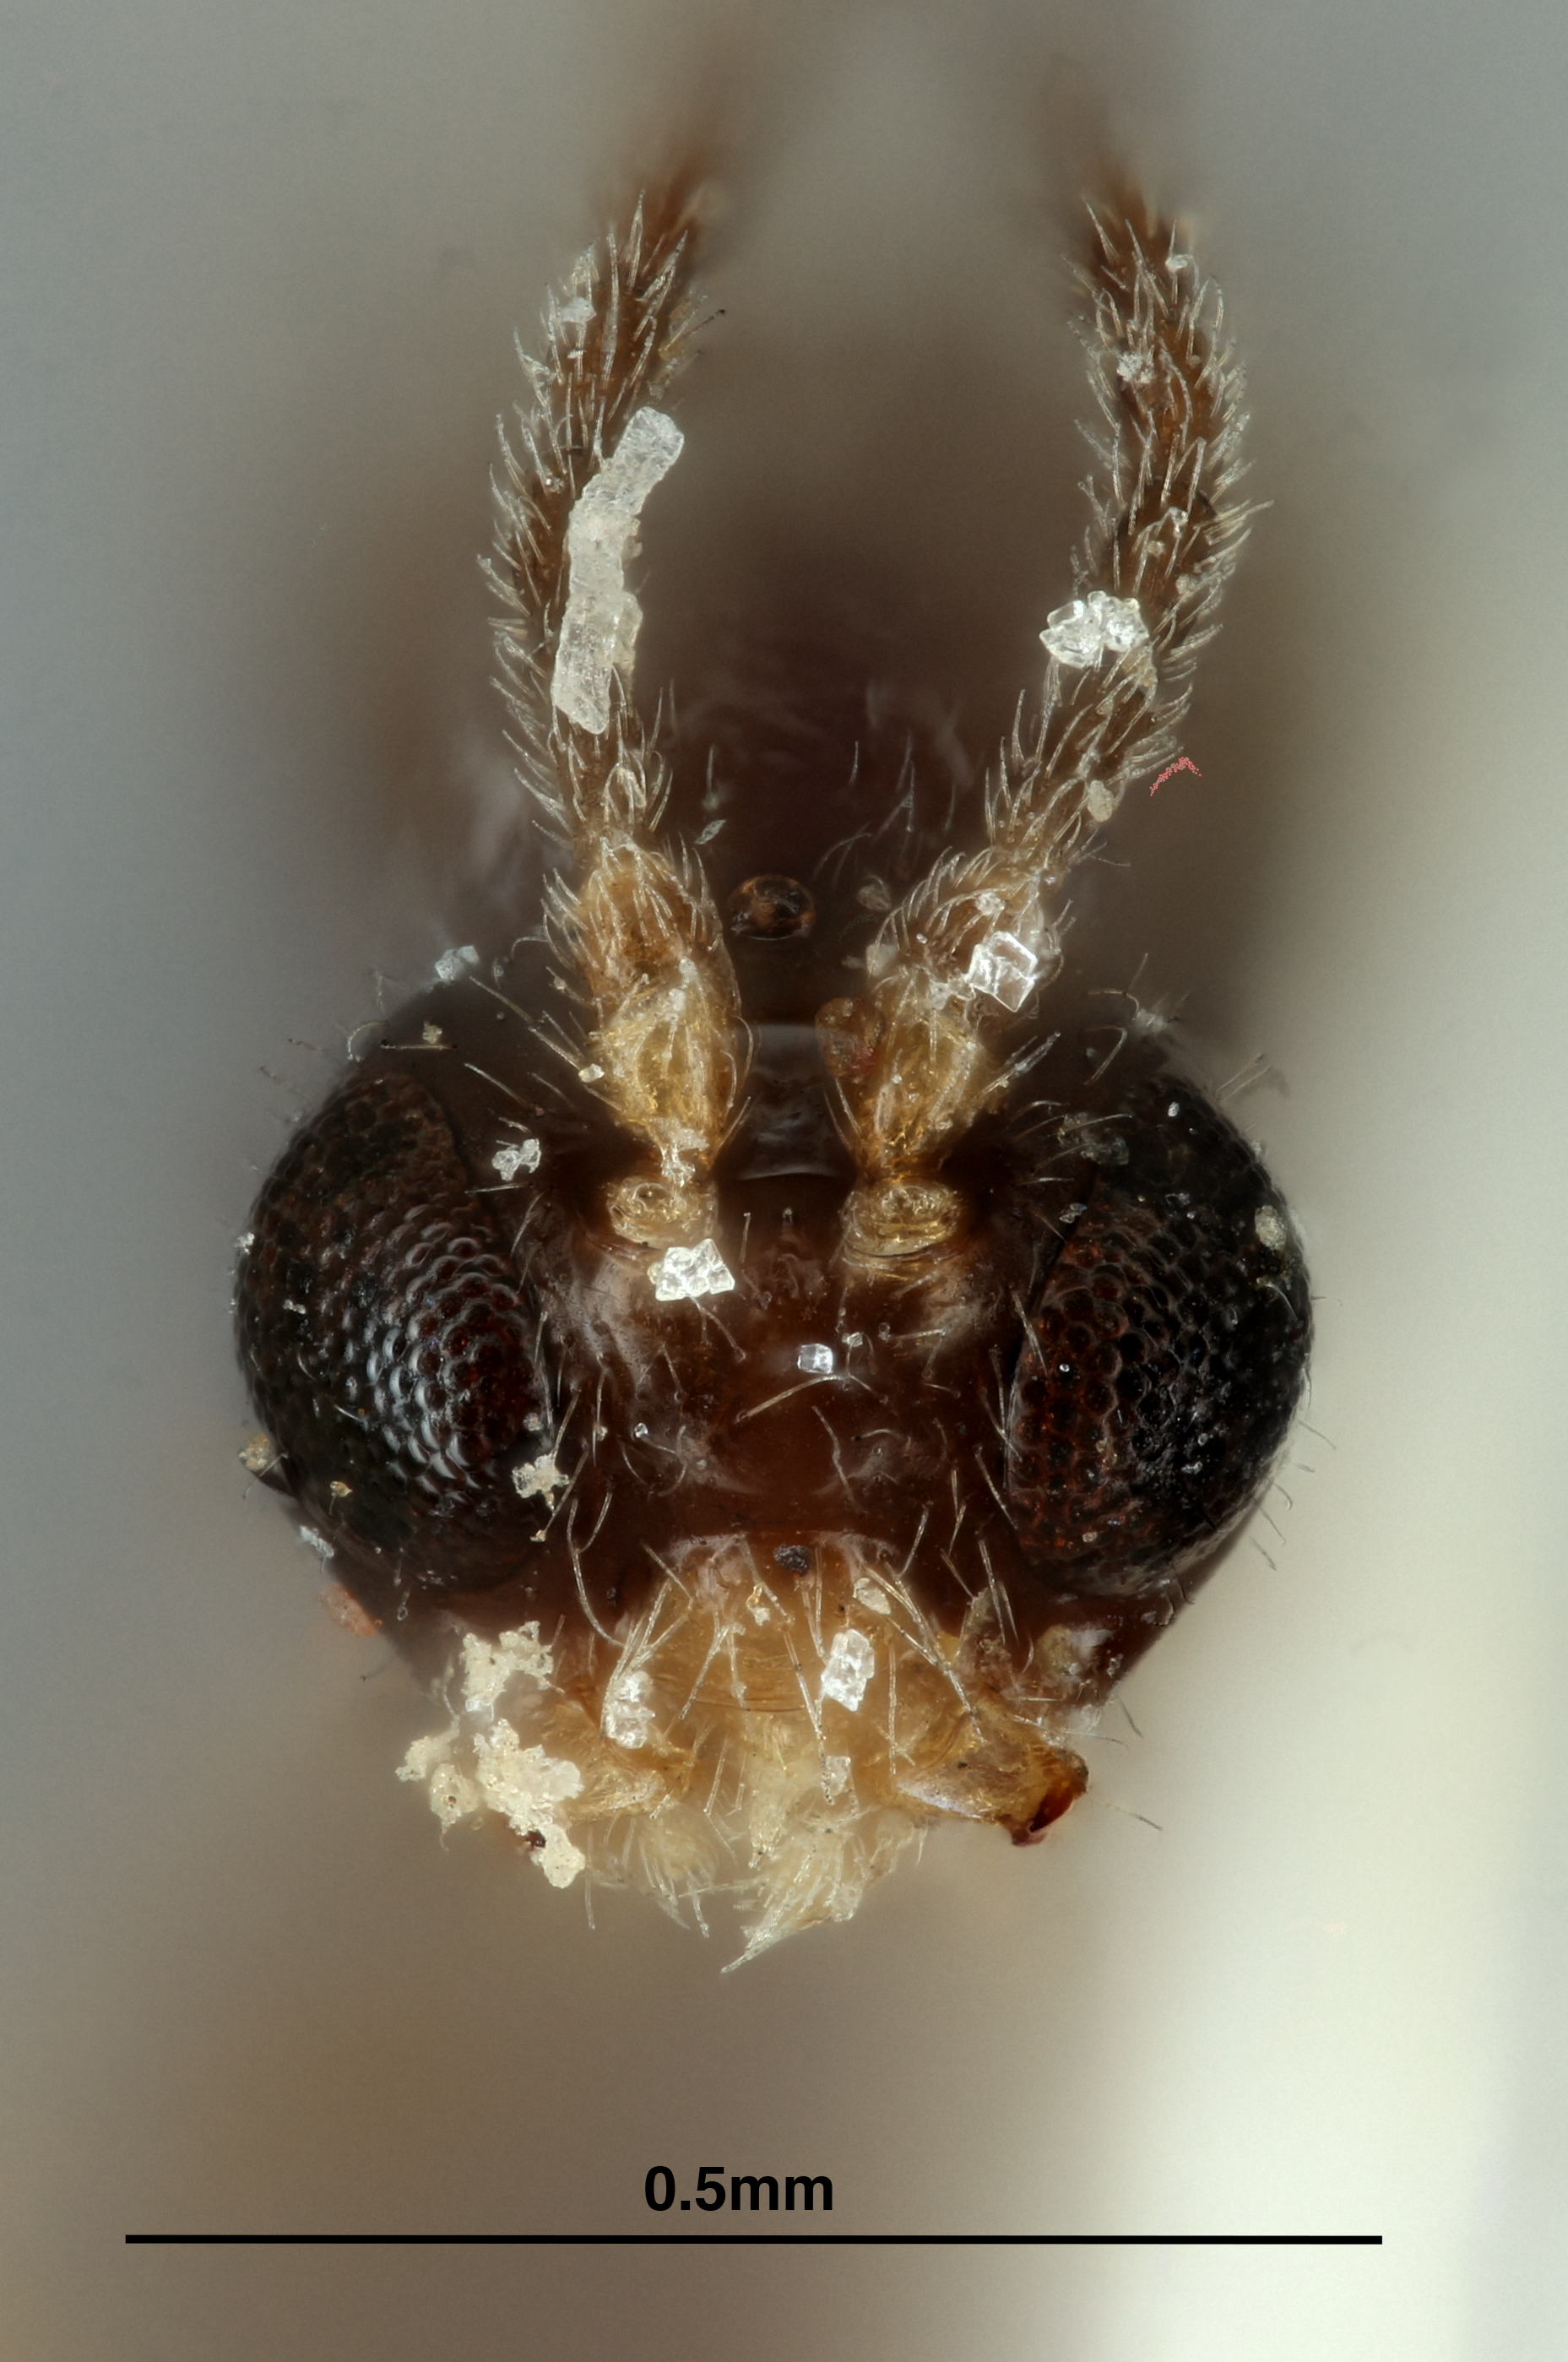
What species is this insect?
Lipolexis chenopodiaphidas
